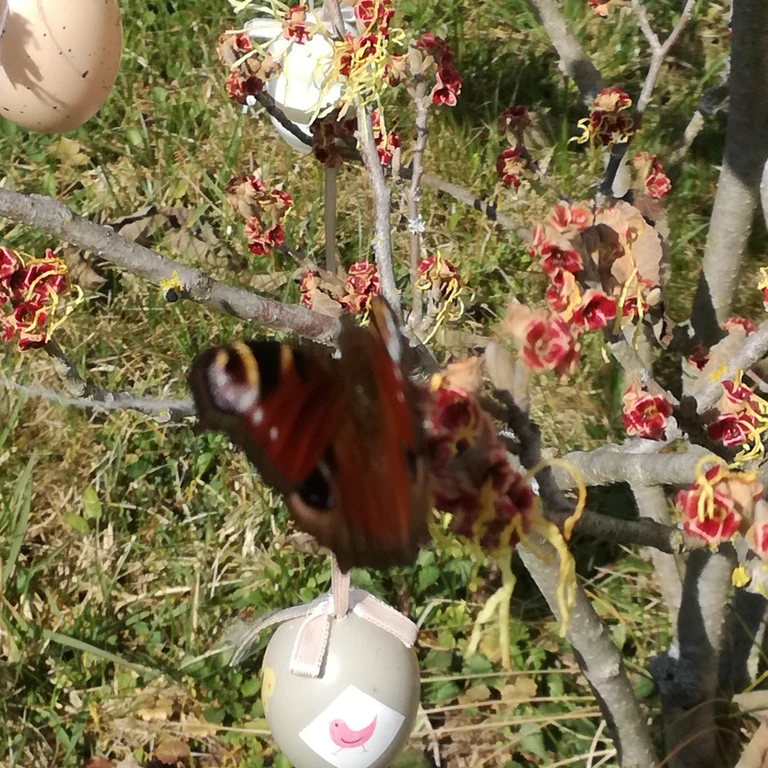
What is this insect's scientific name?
Aglais io
